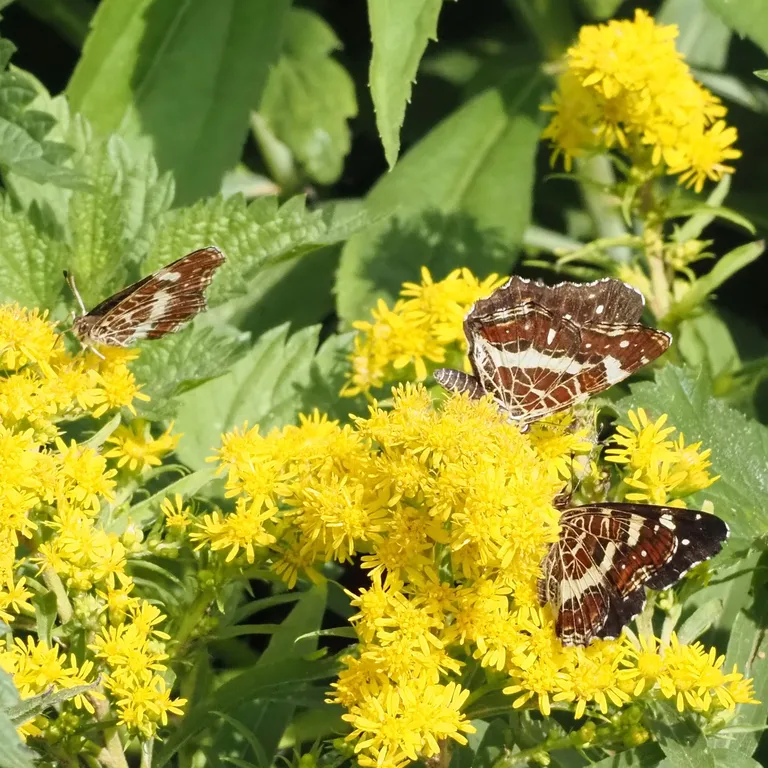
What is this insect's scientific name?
Araschnia levana
